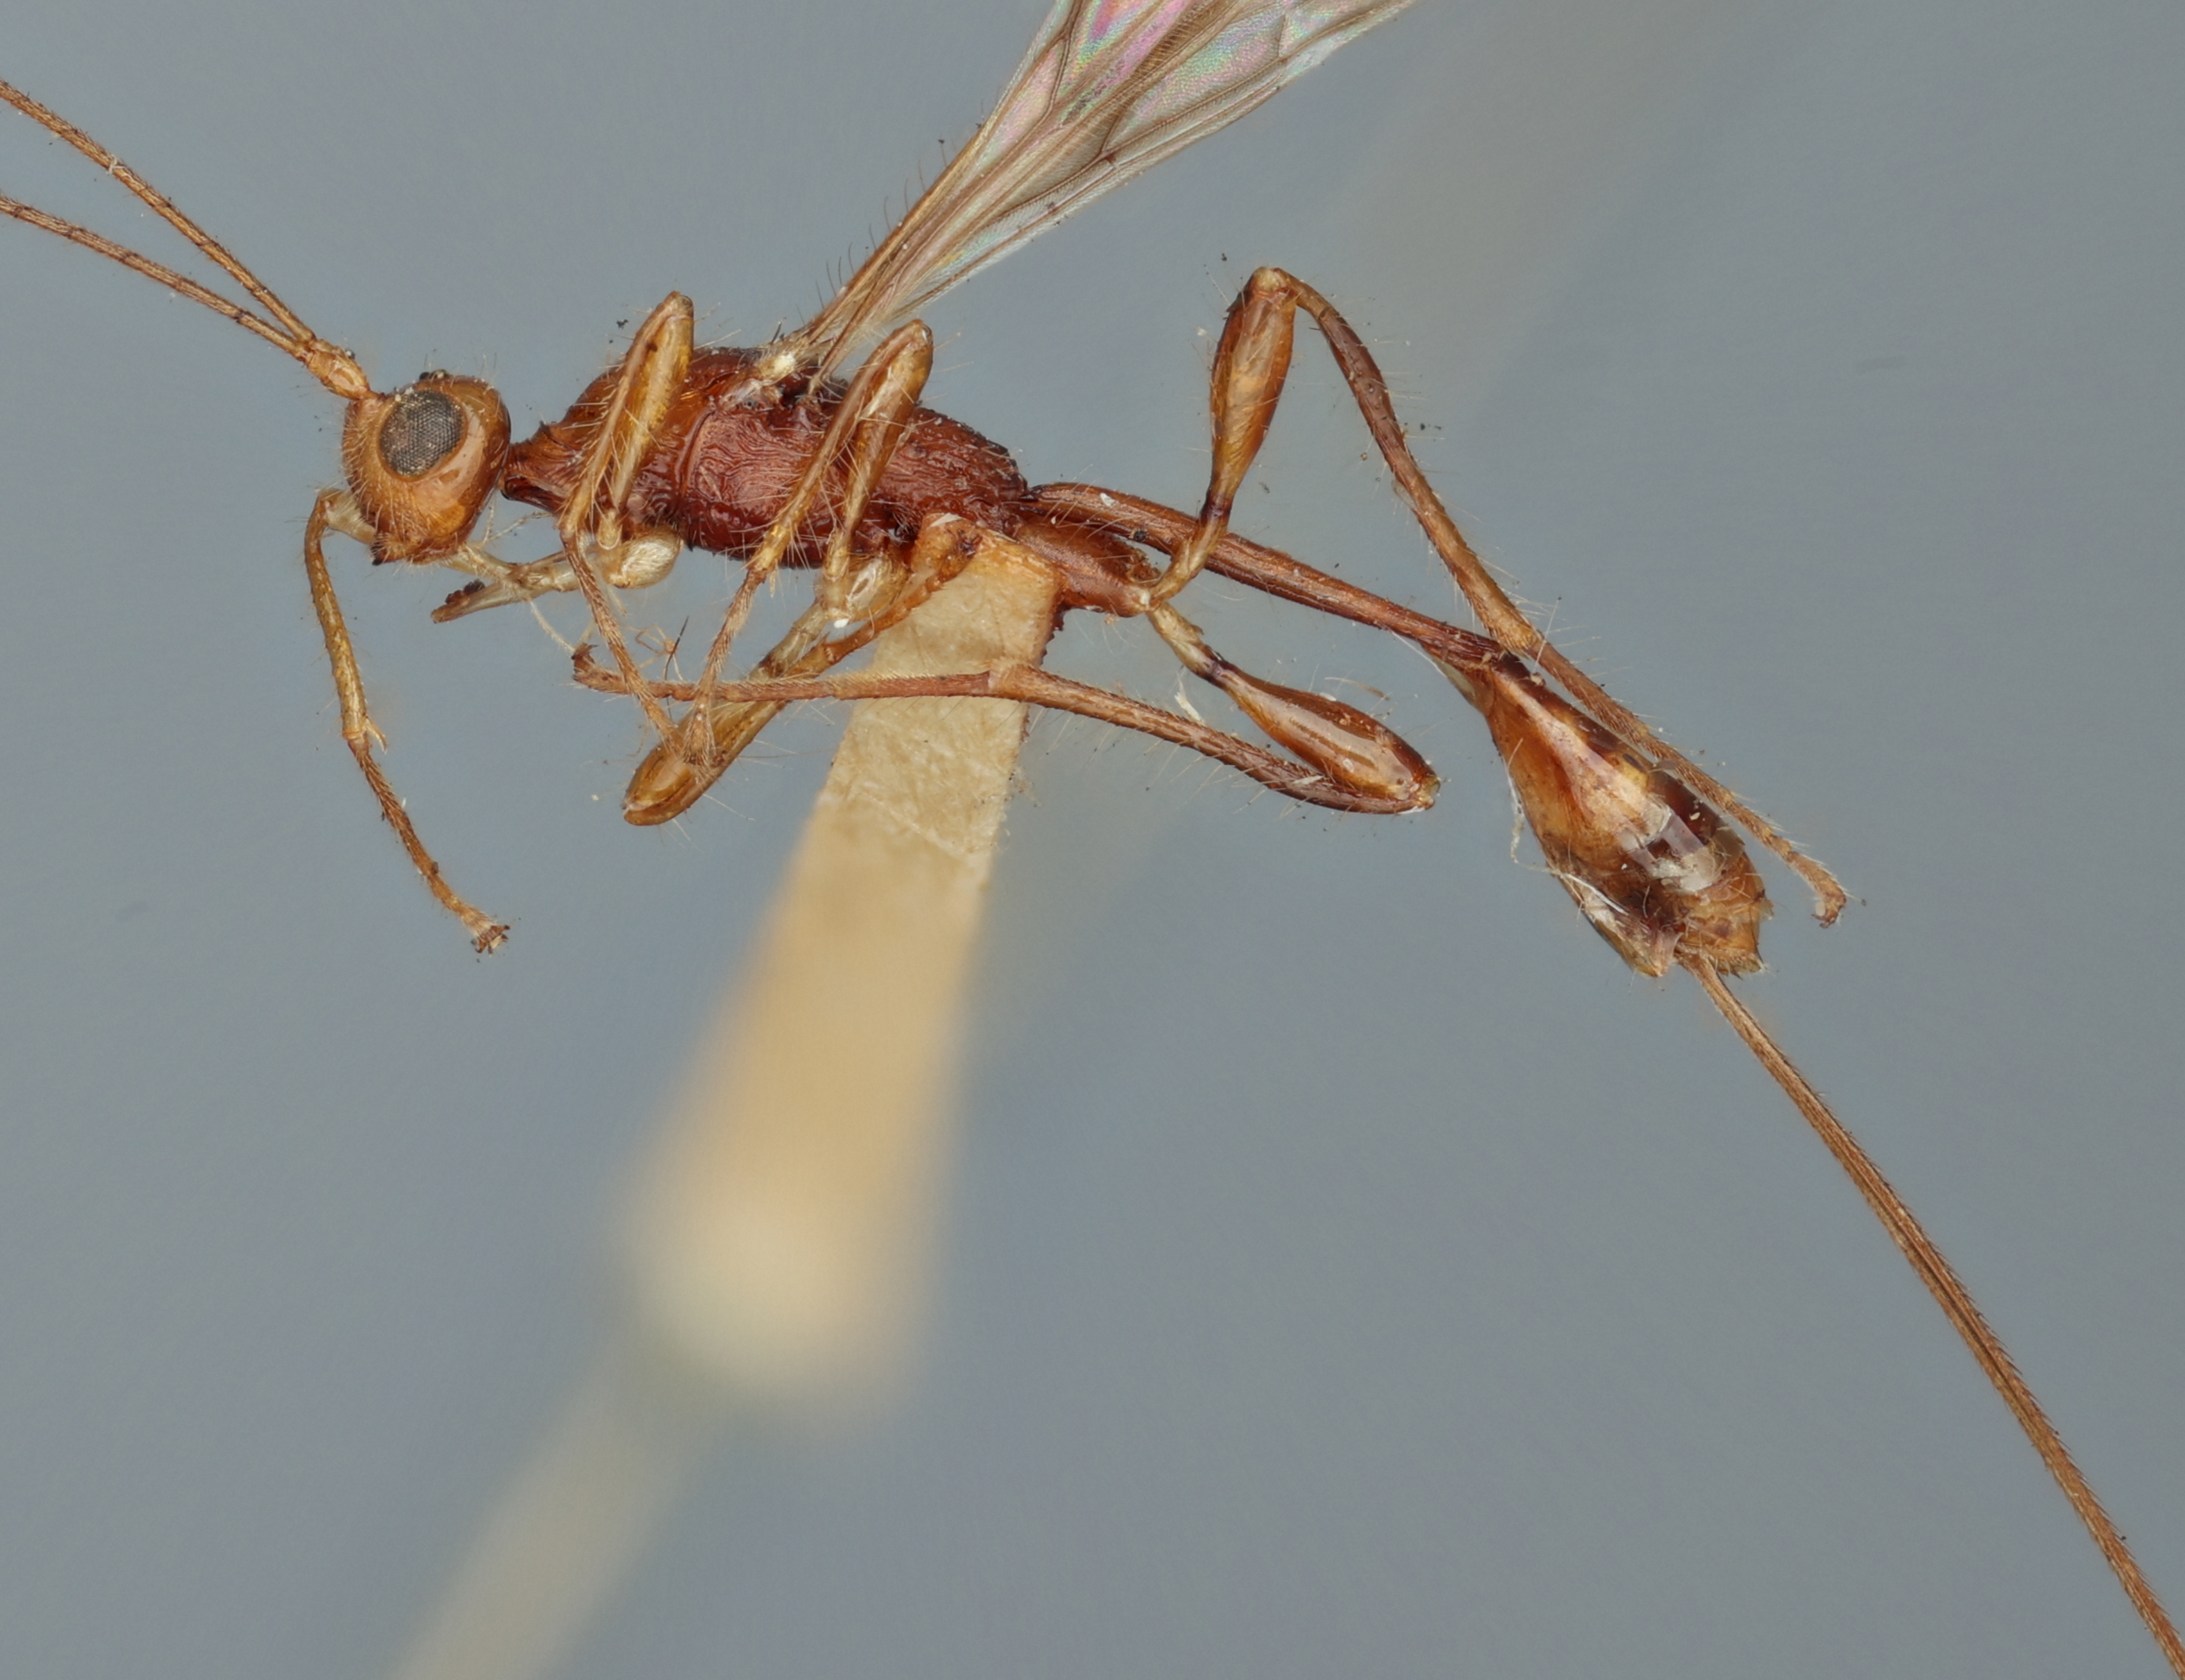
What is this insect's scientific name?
Spathius vulturnus
